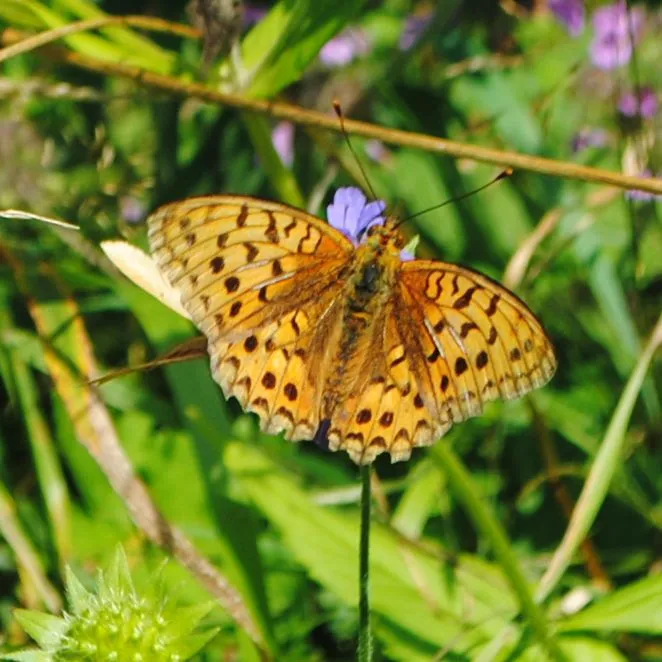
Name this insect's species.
Fabriciana adippe
